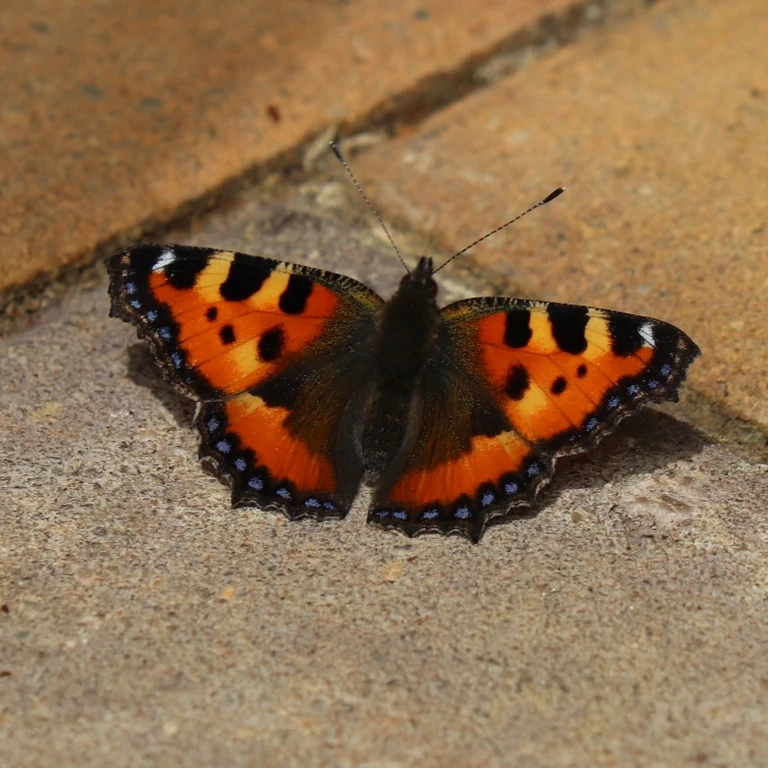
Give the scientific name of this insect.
Aglais urticae
